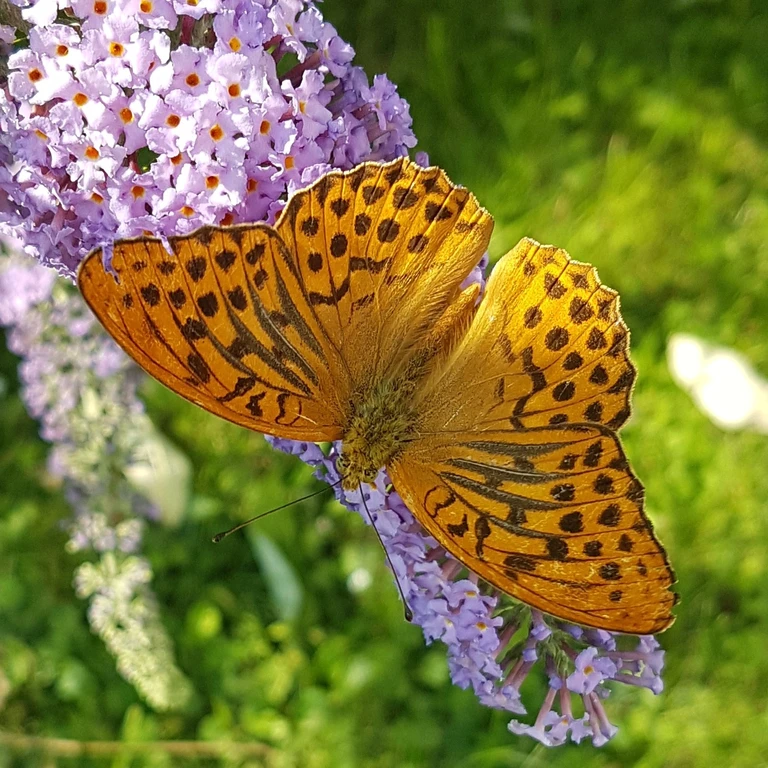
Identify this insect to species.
Argynnis paphia
